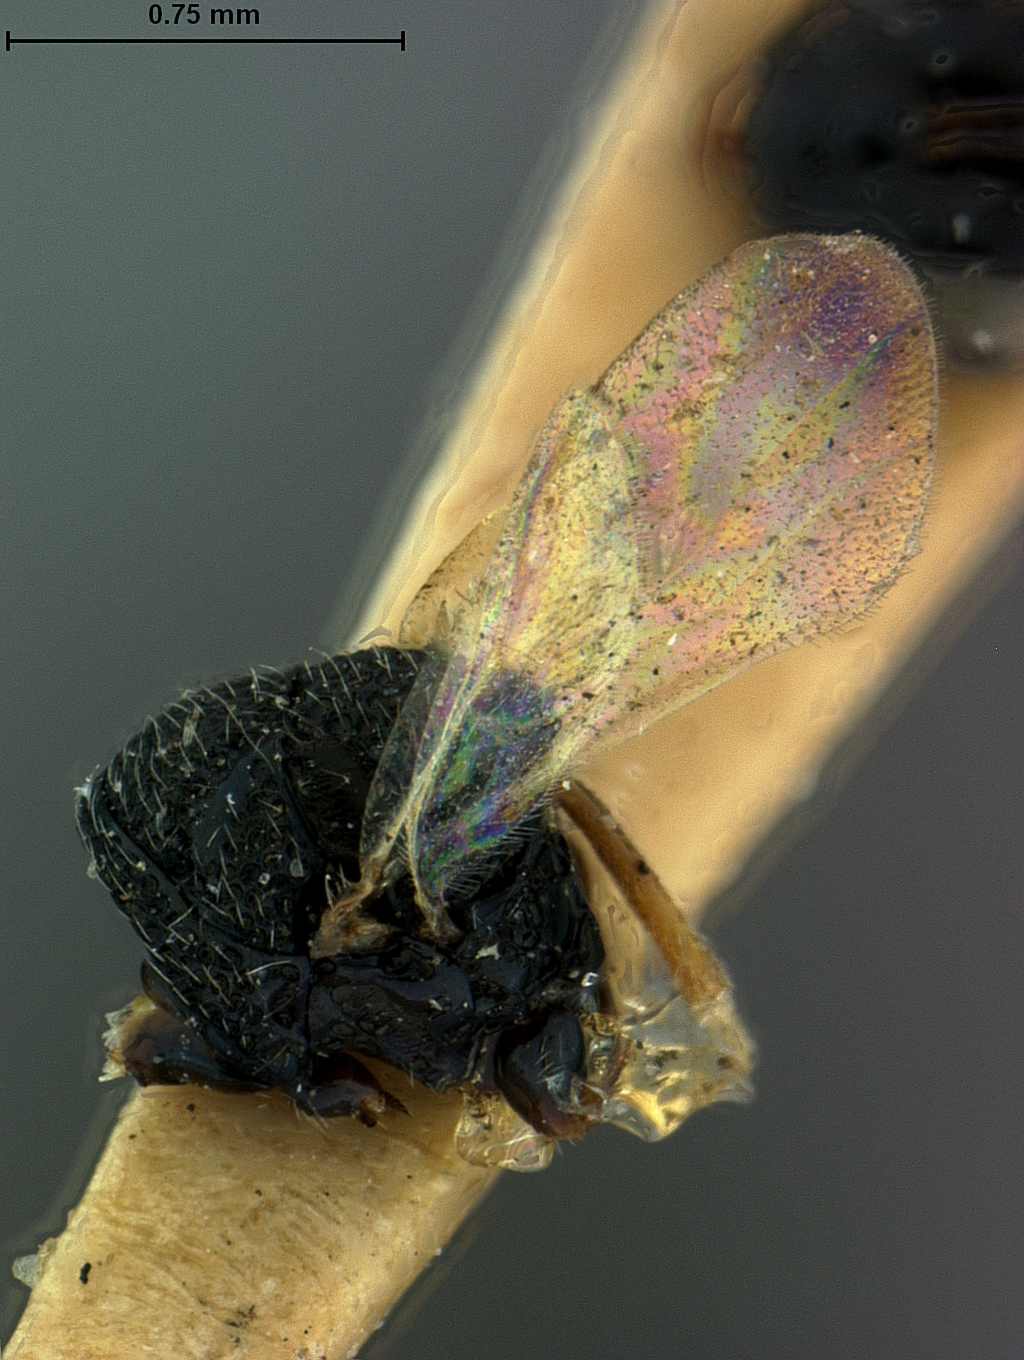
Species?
Perilampis fulvicornis
